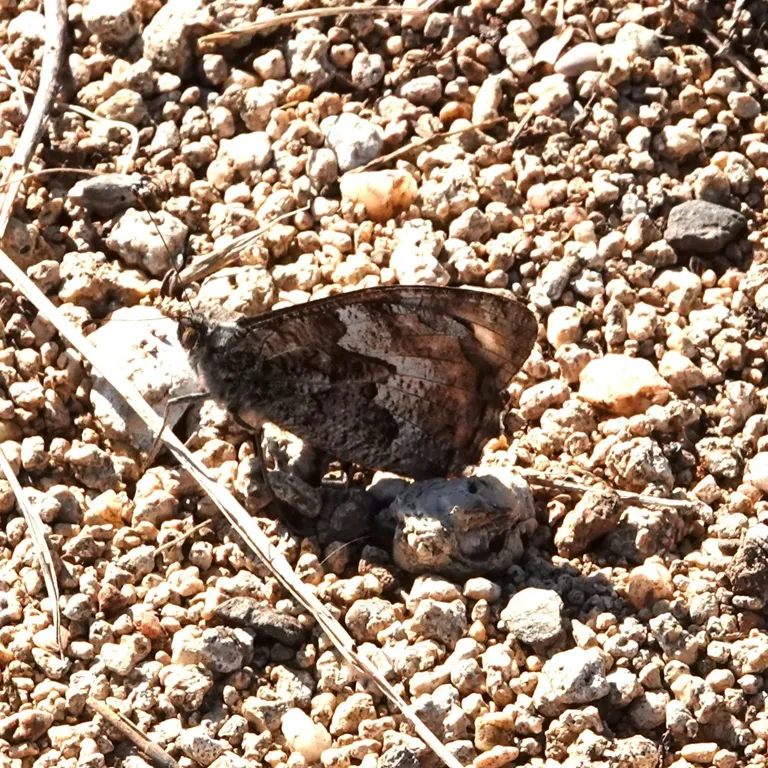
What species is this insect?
Hipparchia semele
